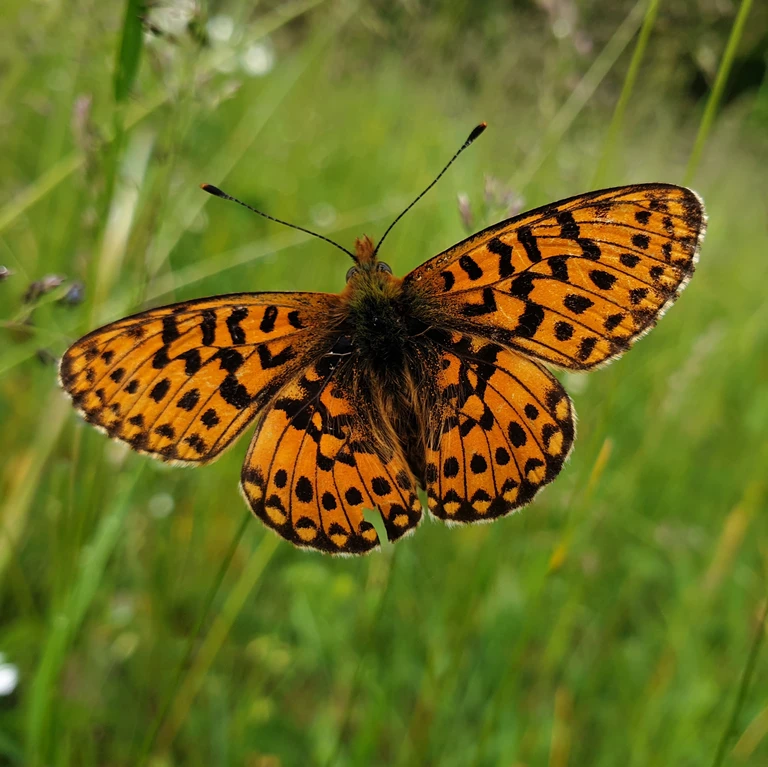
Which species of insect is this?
Boloria euphrosyne (also Clossiana euphrosyne)
